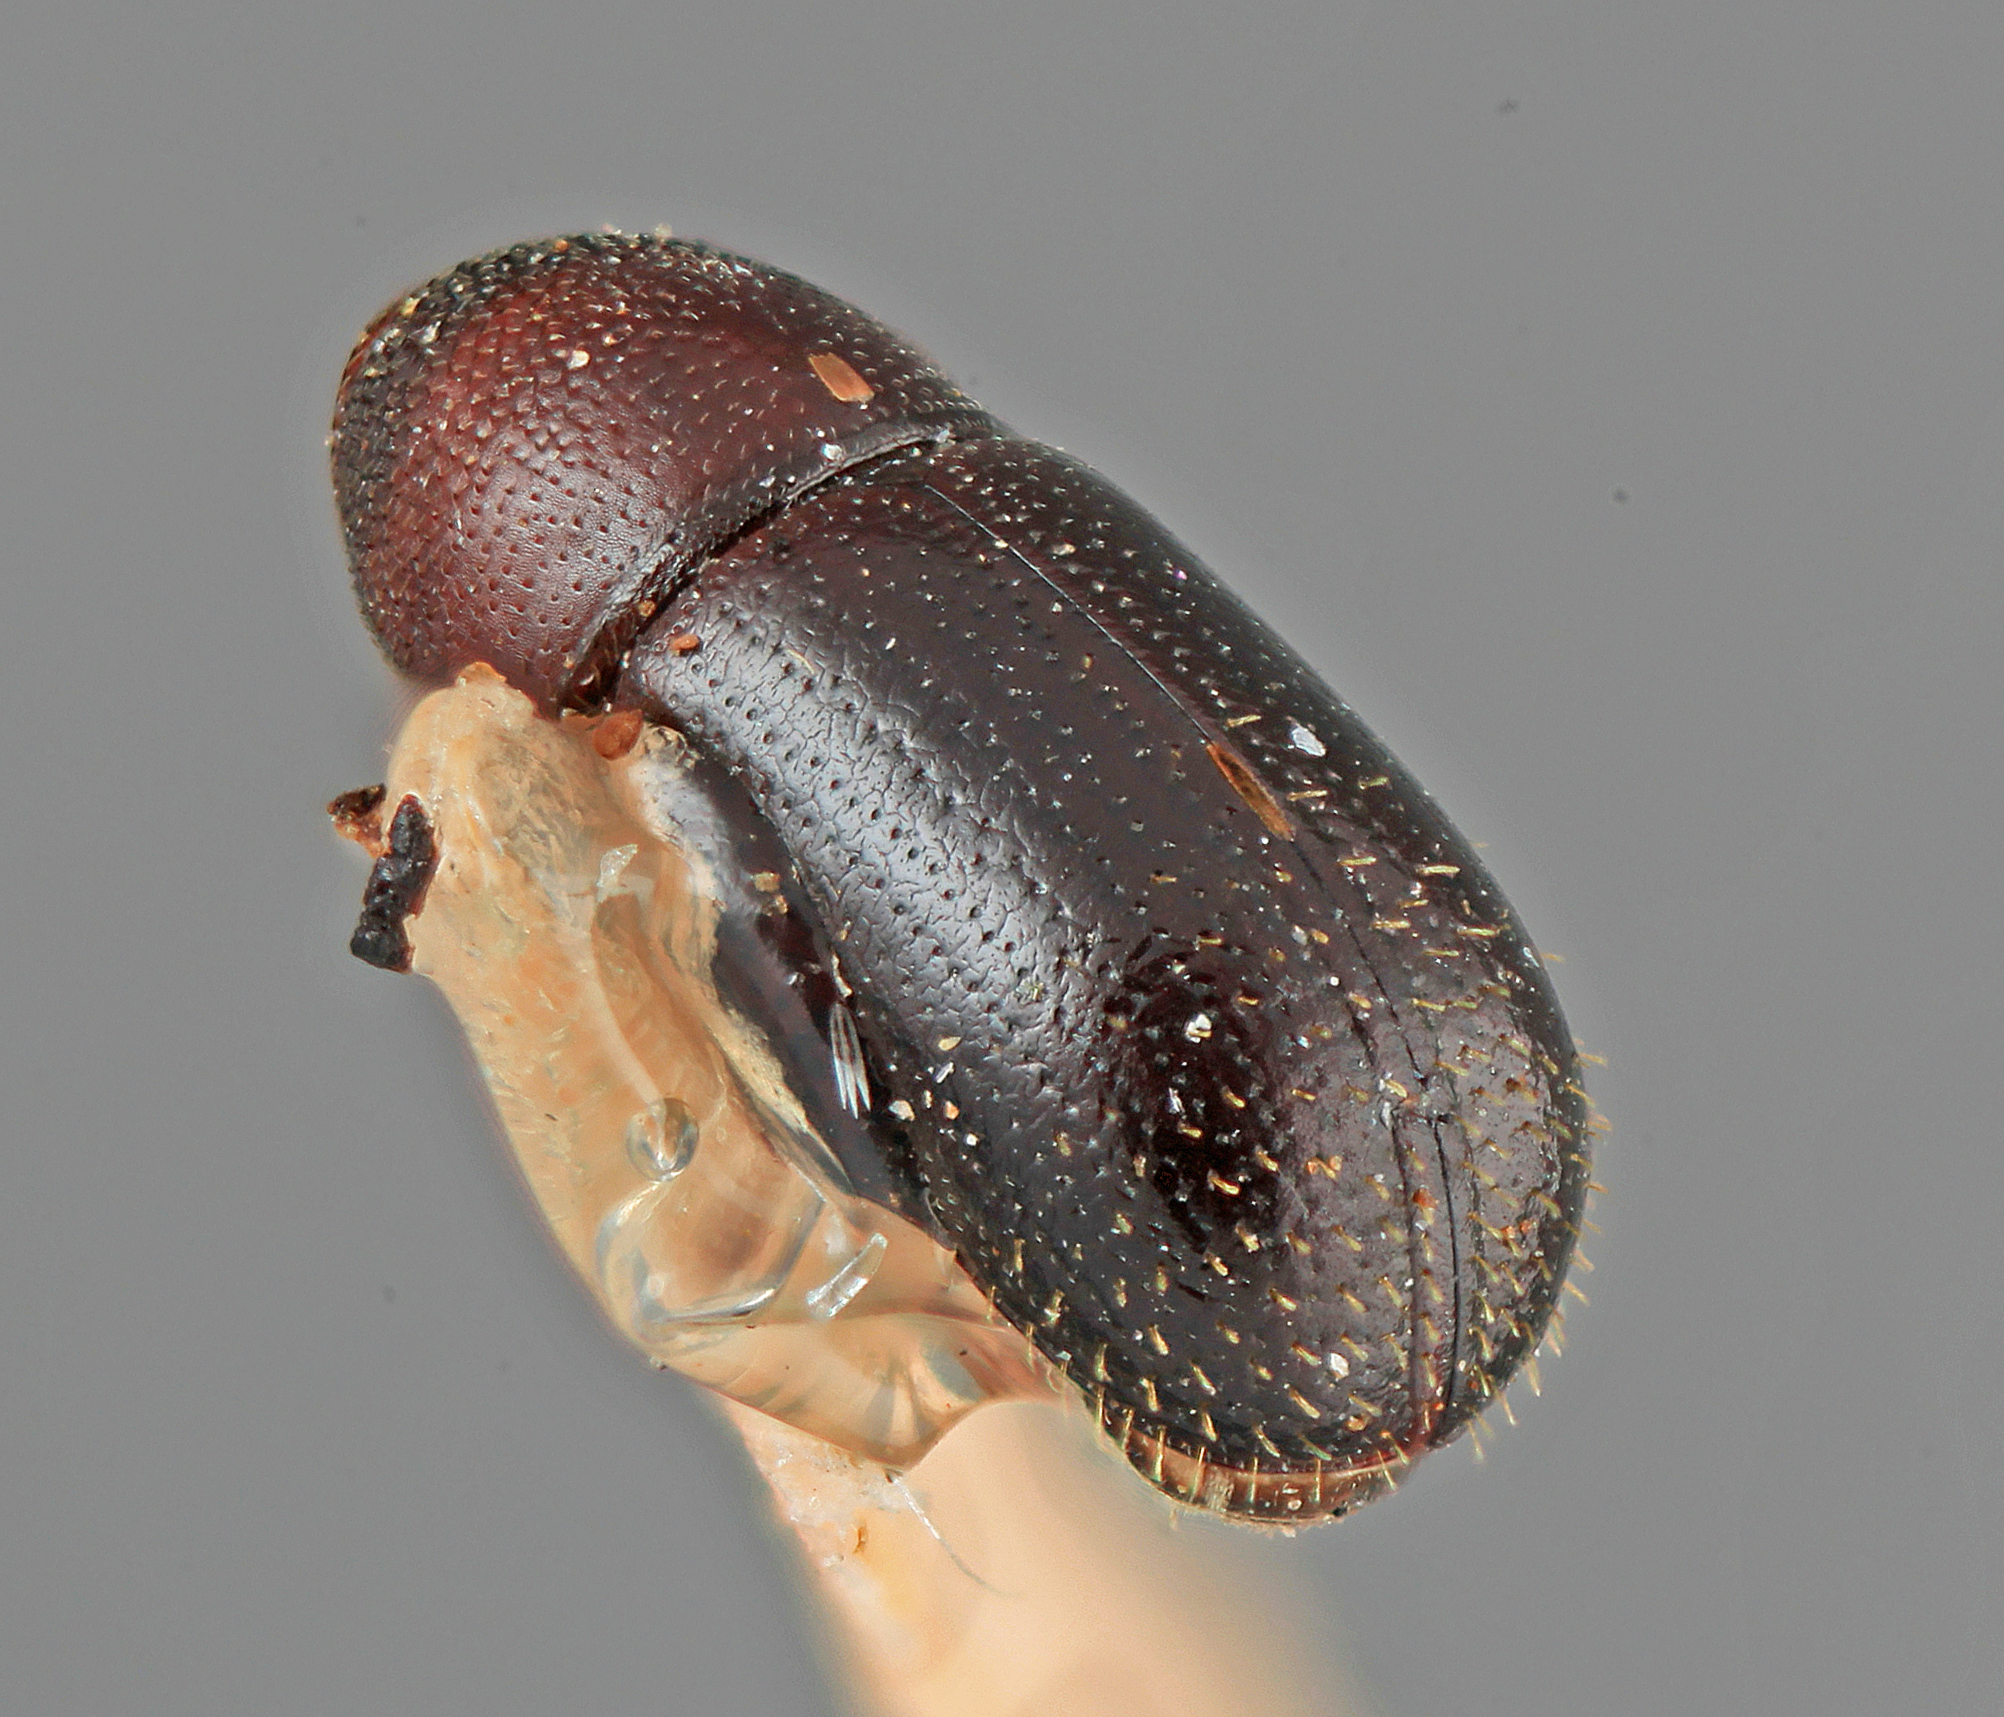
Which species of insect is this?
Araptus mucunavorus
